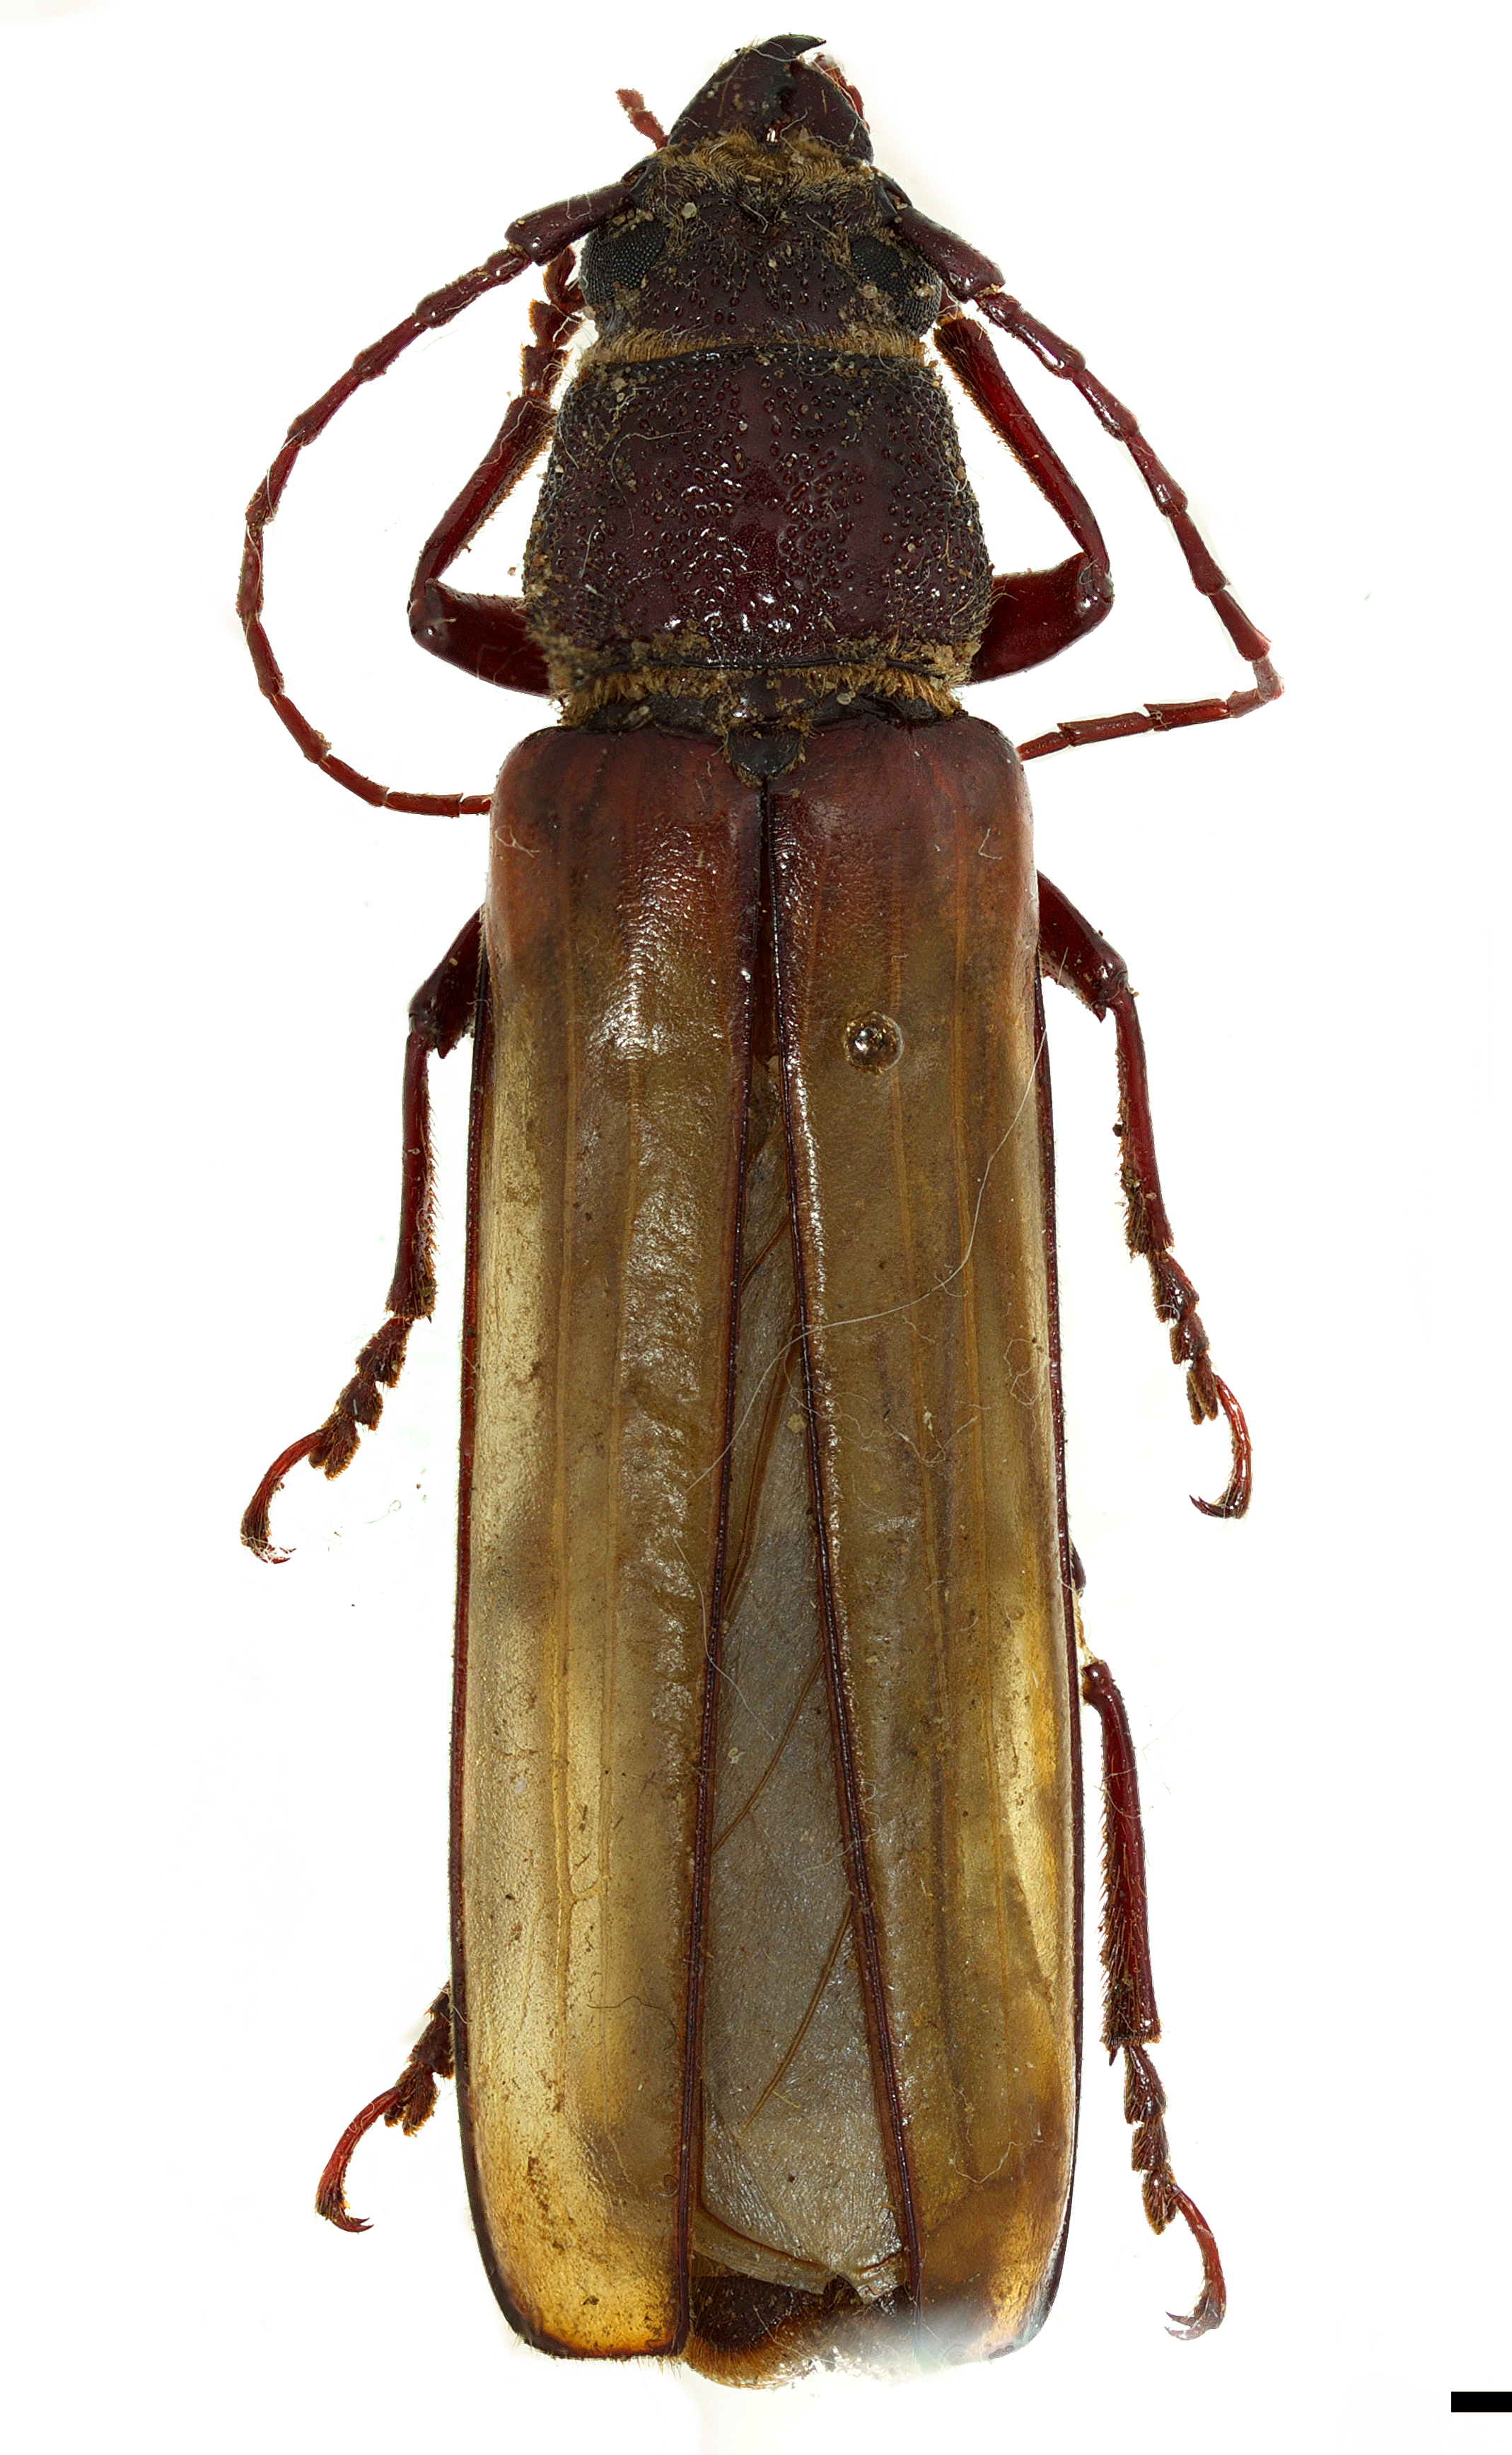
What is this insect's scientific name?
Torneutes pallidipennis
